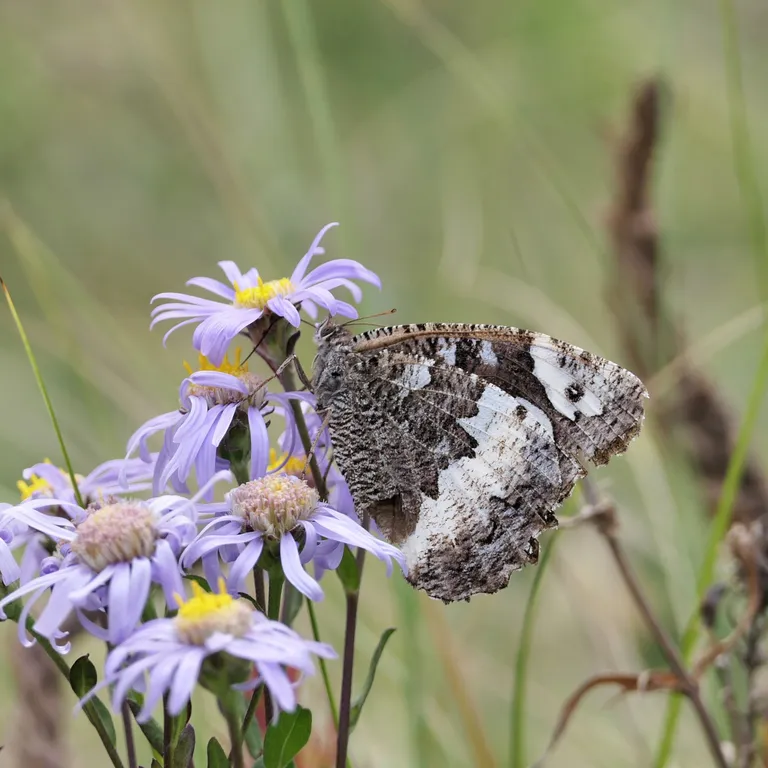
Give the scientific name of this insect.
Brintesia circe
